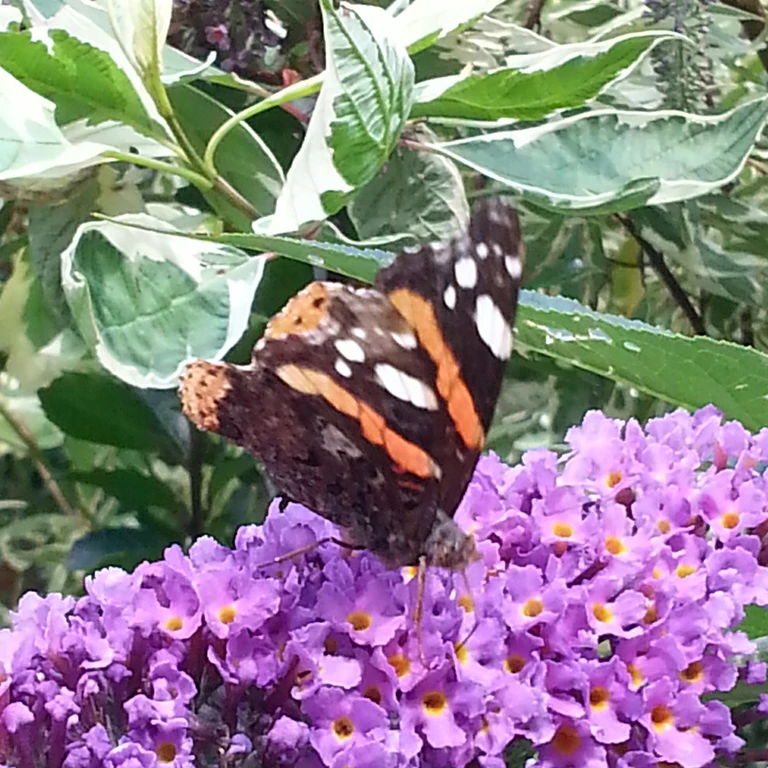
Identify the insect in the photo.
Vanessa atalanta
